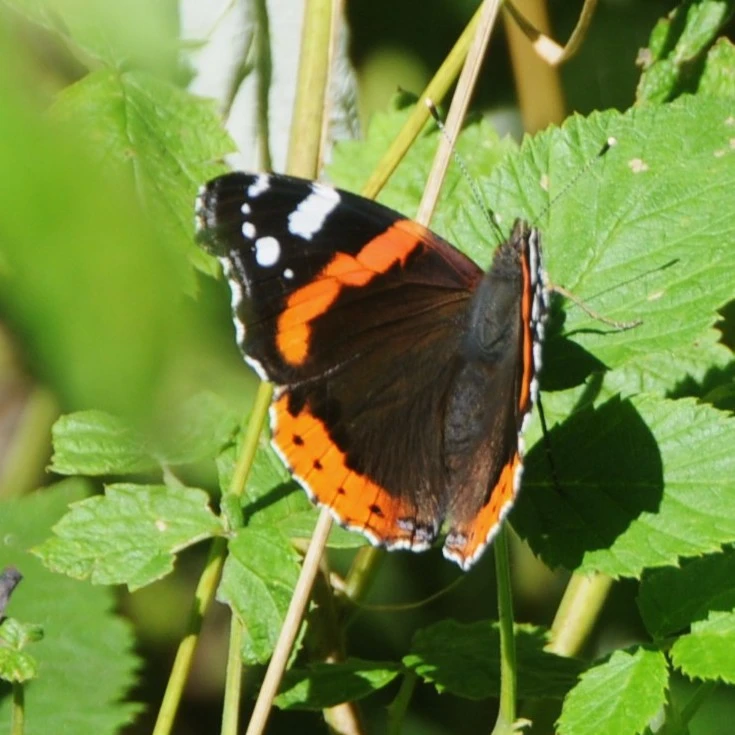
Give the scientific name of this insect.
Vanessa atalanta
